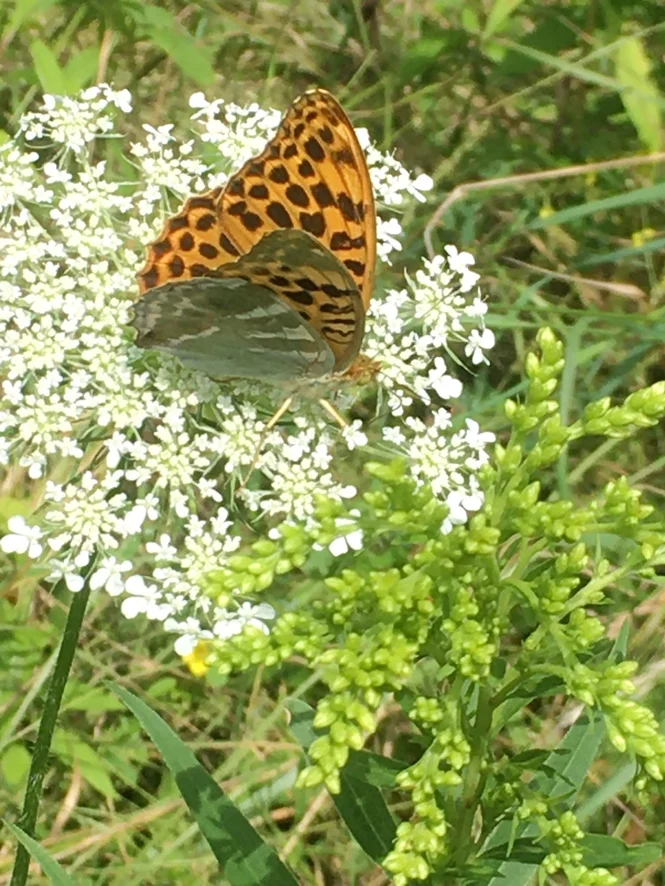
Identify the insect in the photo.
Argynnis paphia
